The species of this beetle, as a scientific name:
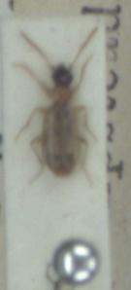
Philorhizus melanocephalus
